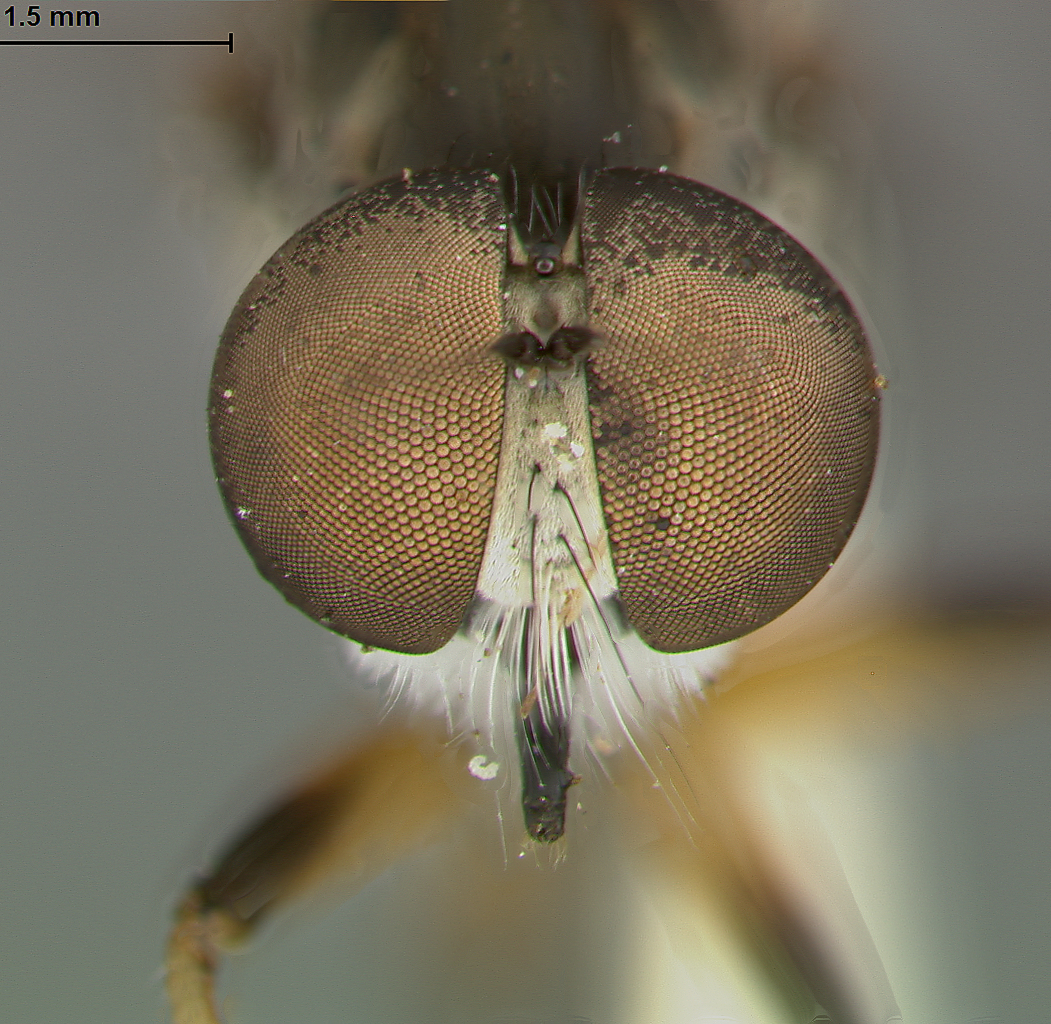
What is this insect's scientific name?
Ommatius alexanderi
